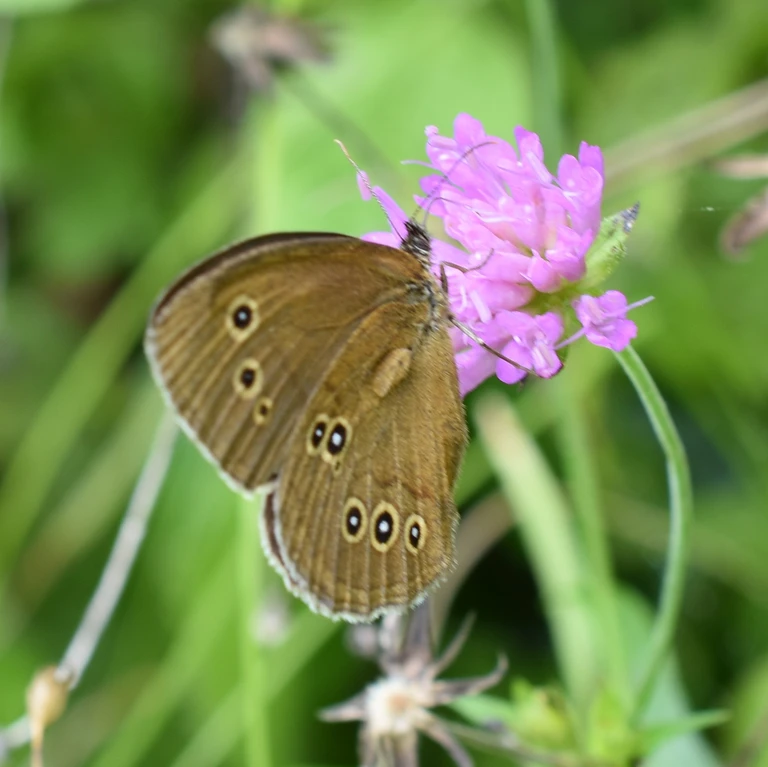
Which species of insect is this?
Aphantopus hyperantus
